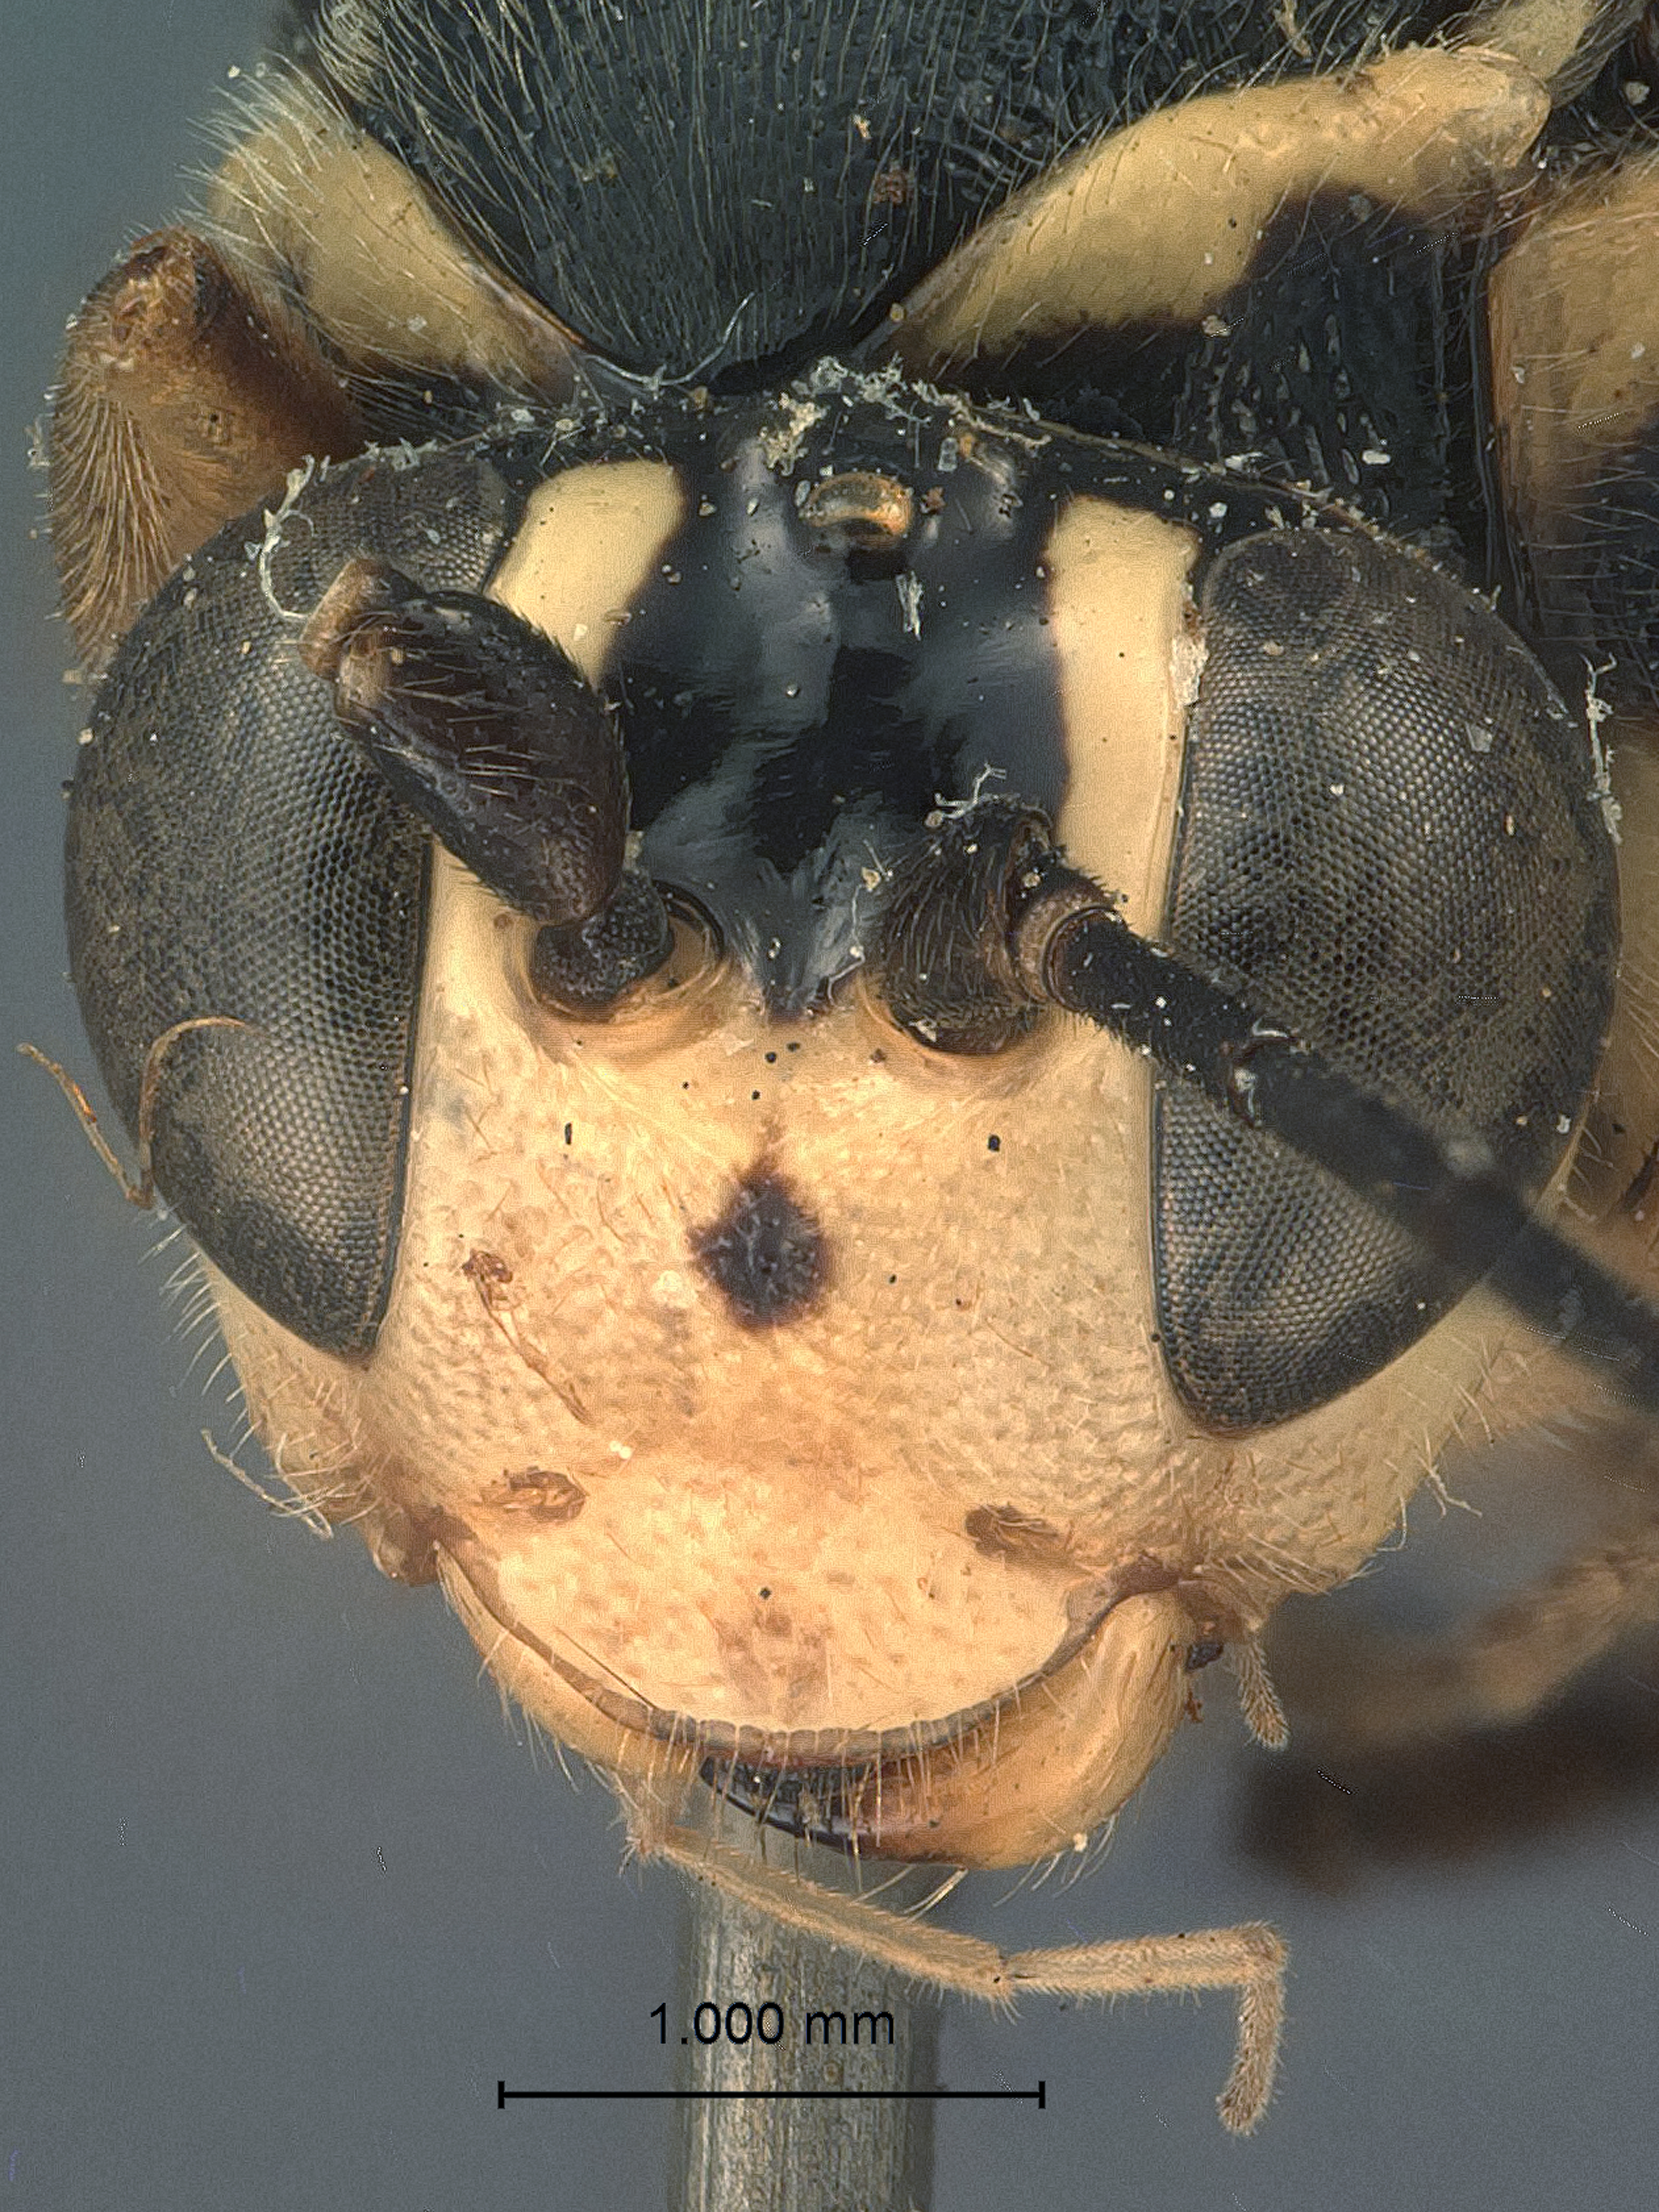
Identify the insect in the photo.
Ctenocharidea luzonensis
